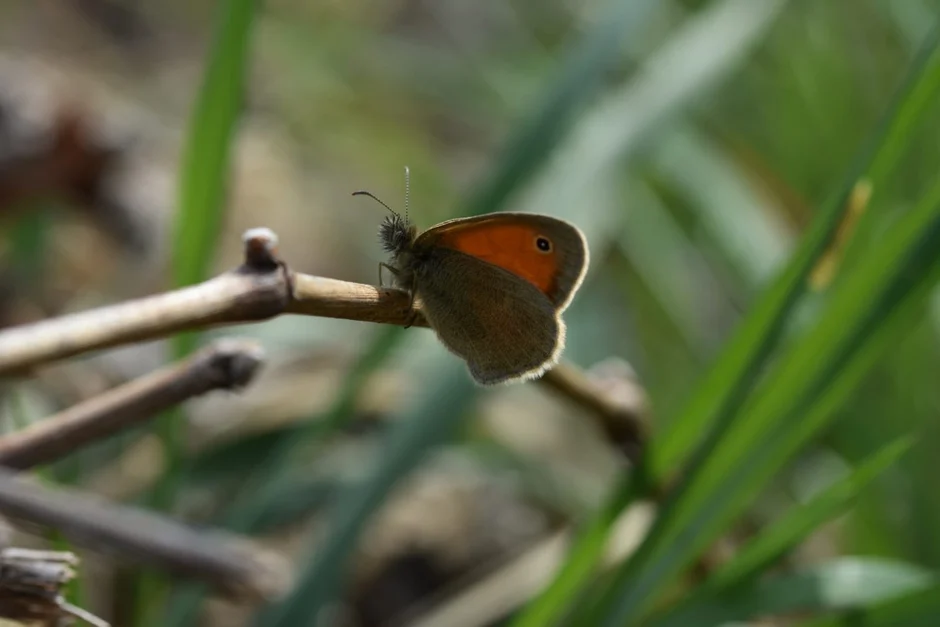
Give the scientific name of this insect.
Coenonympha pamphilus
